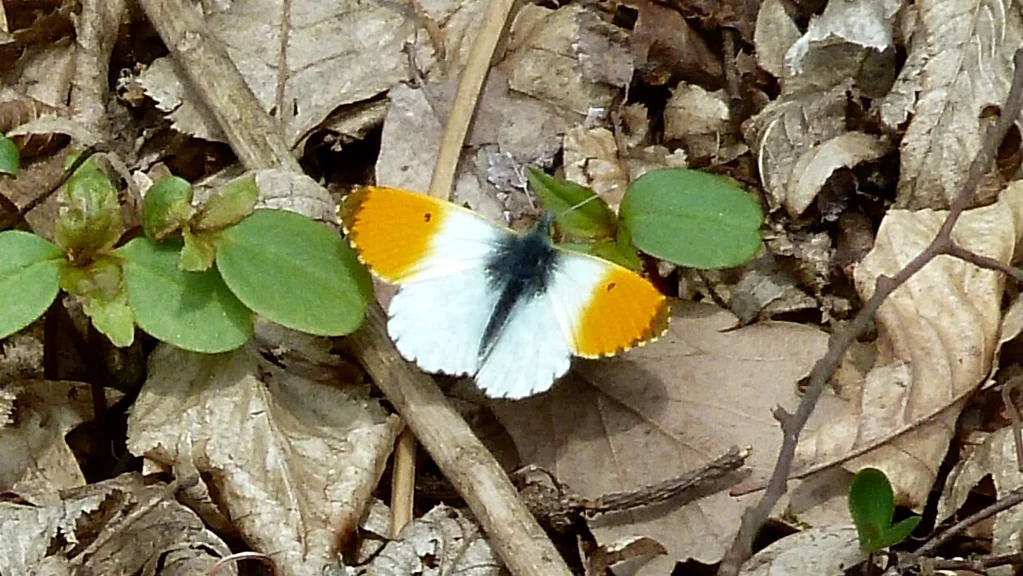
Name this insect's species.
Anthocharis cardamines
